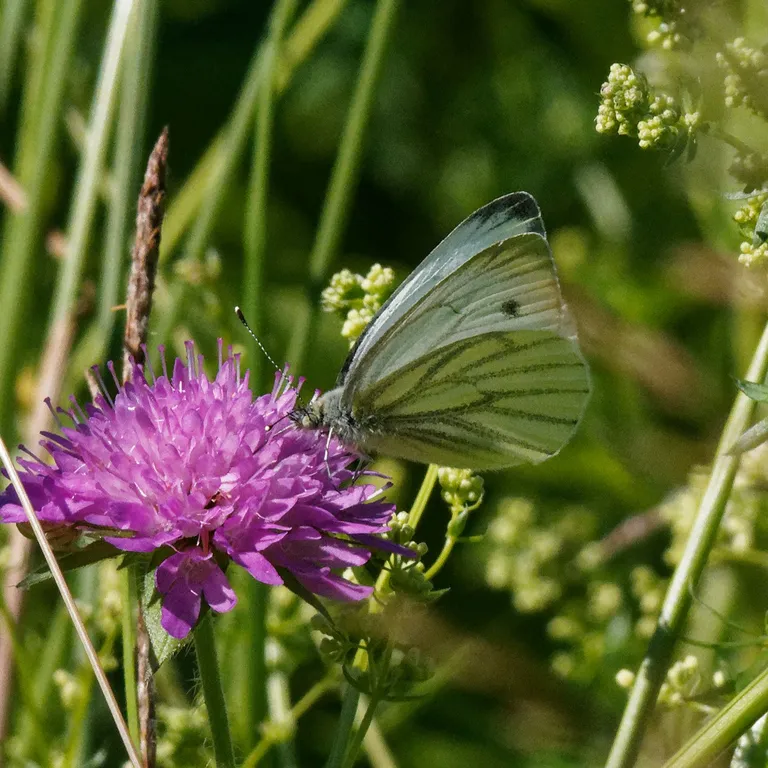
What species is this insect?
Pieris napi
